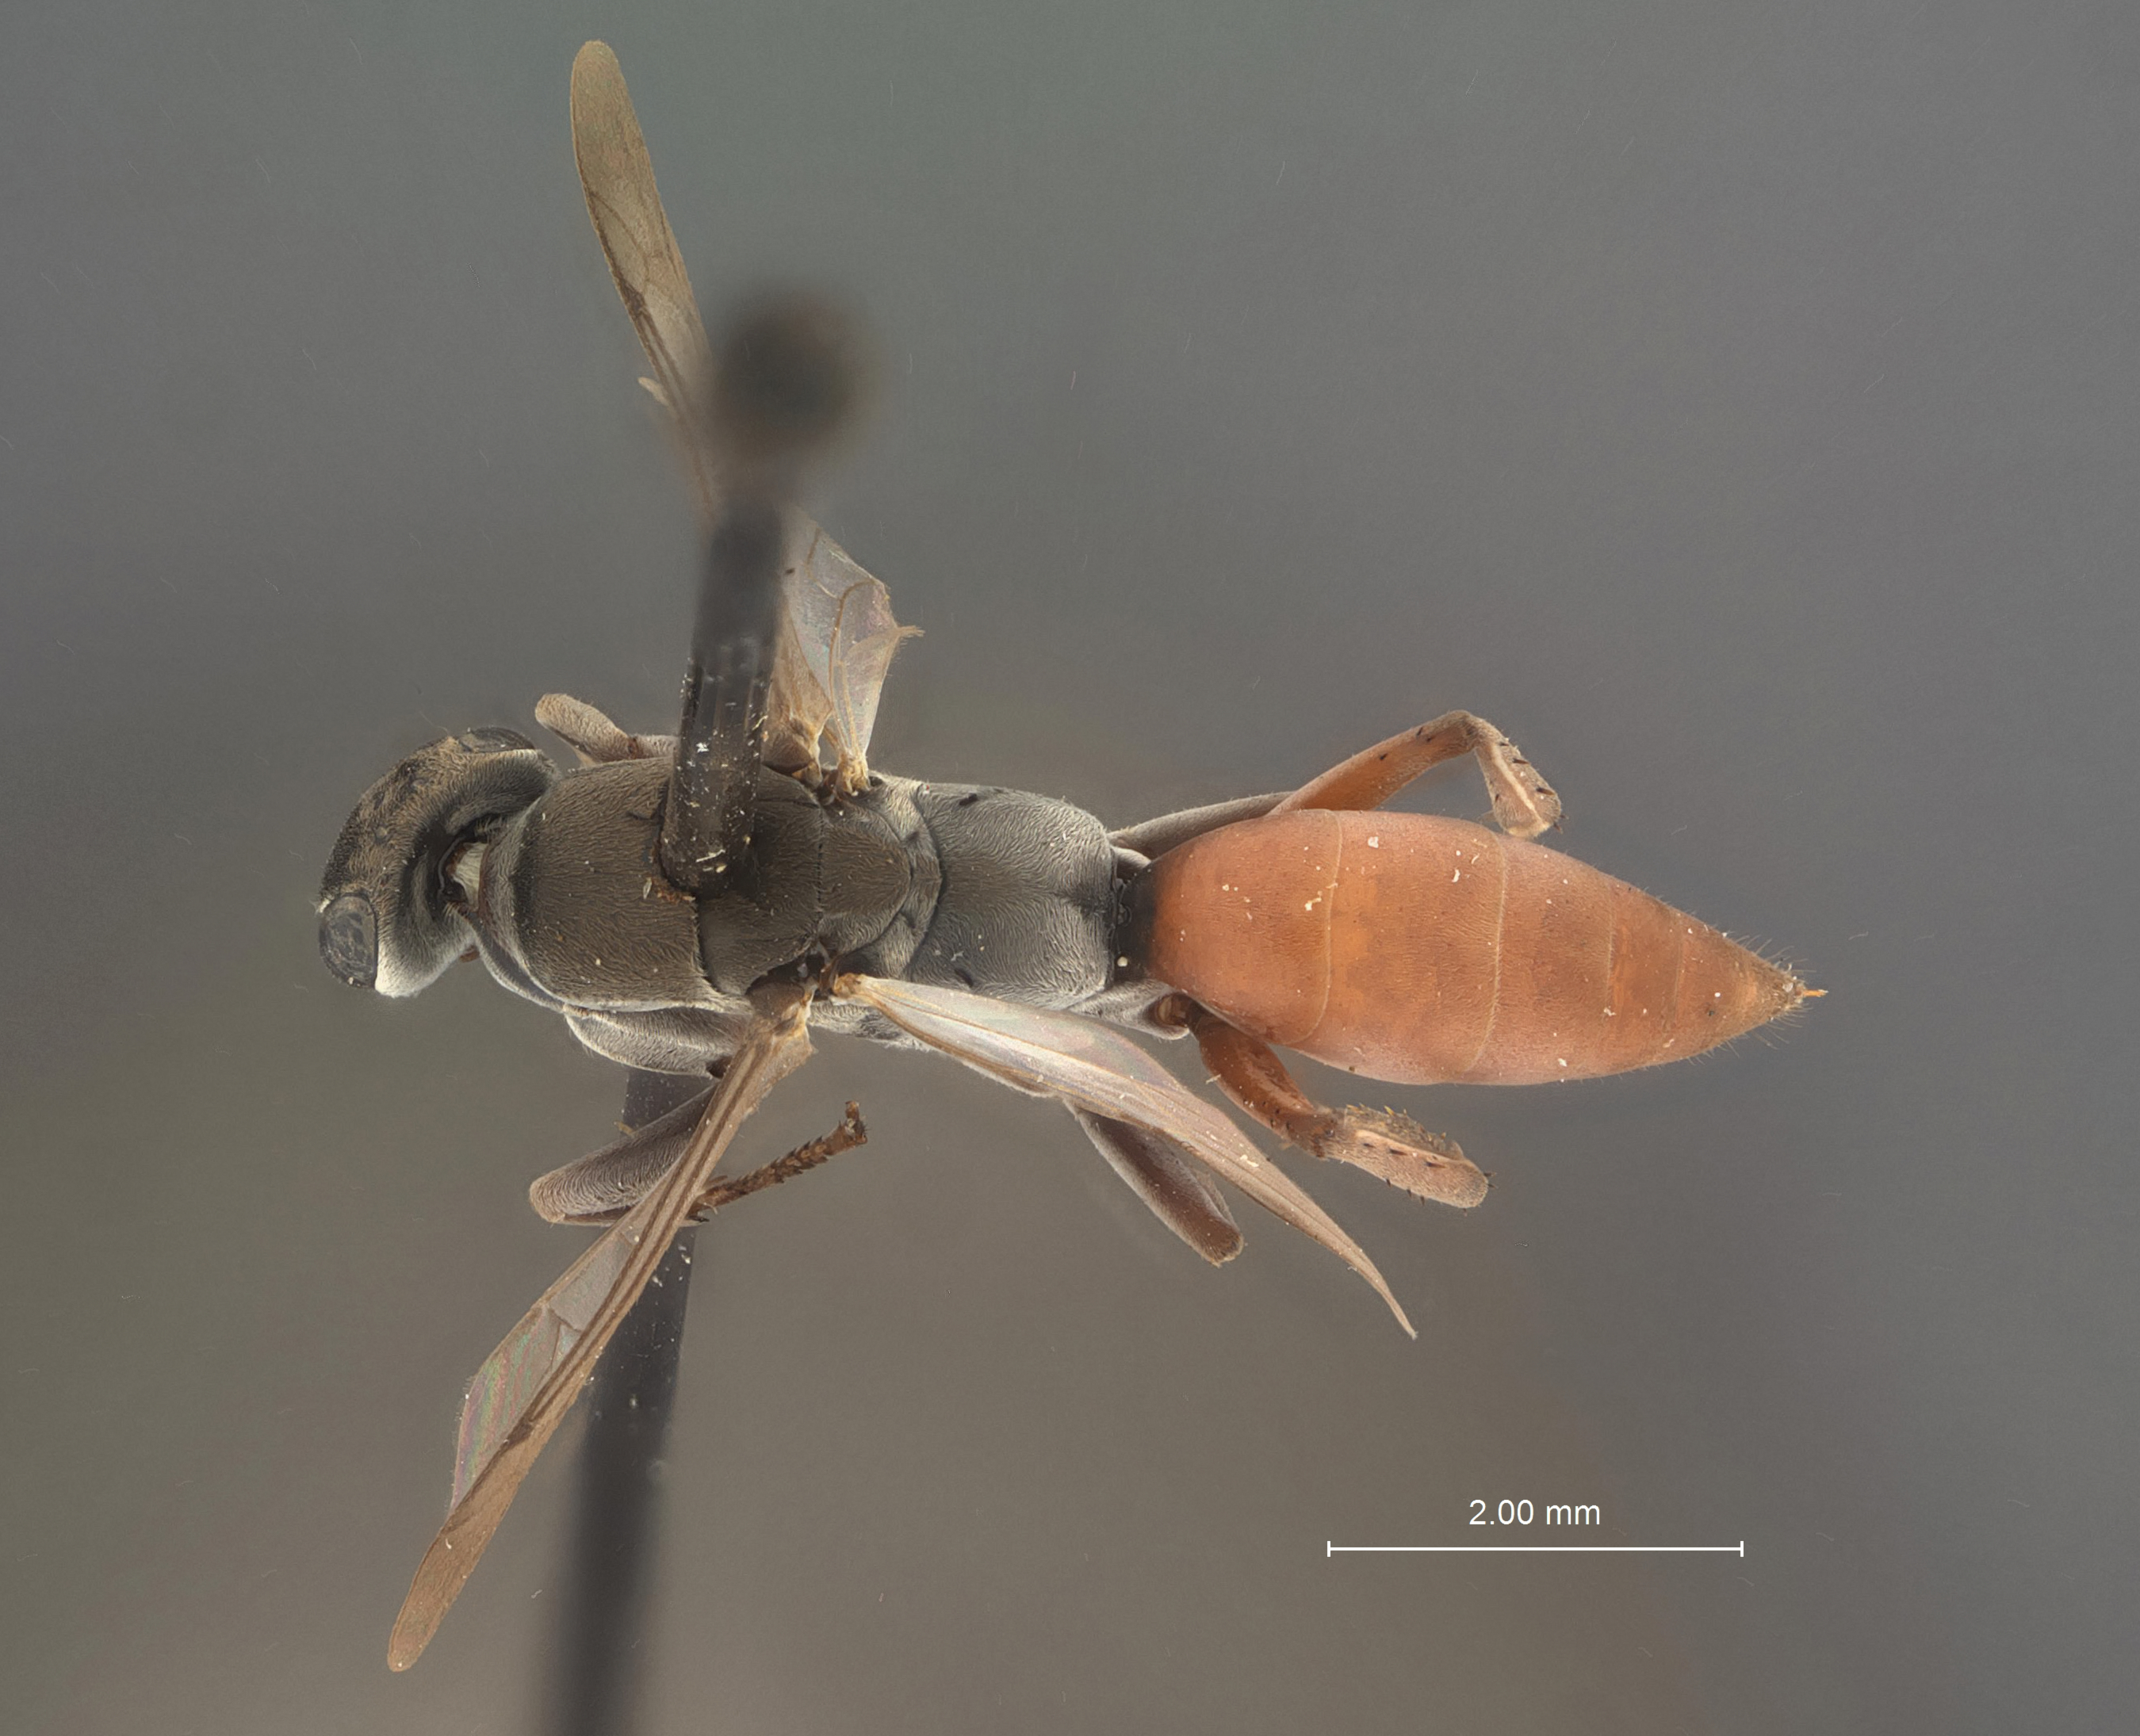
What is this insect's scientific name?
Allaporus mexicanus
